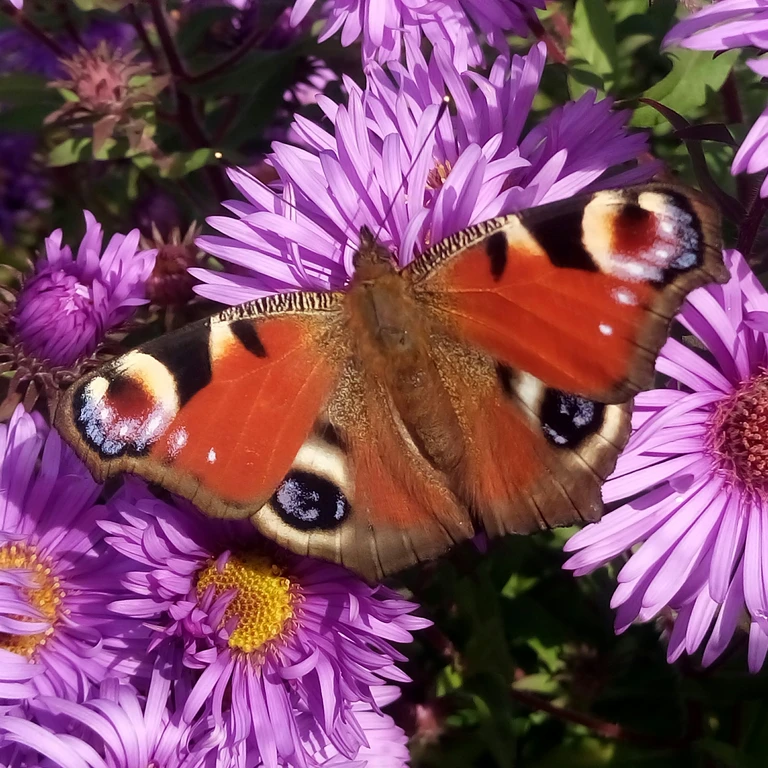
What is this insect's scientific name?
Aglais io
